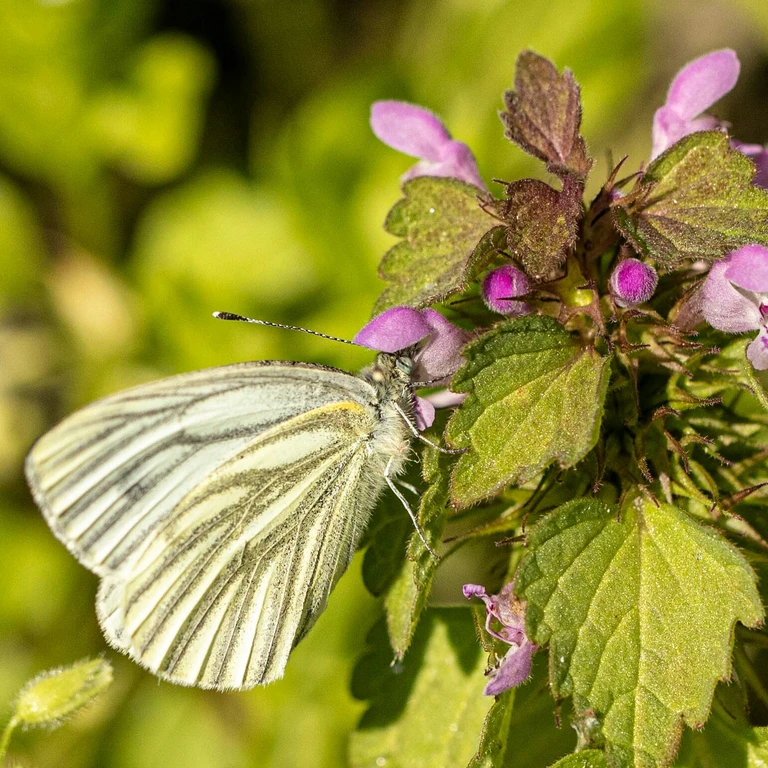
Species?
Pieris napi
